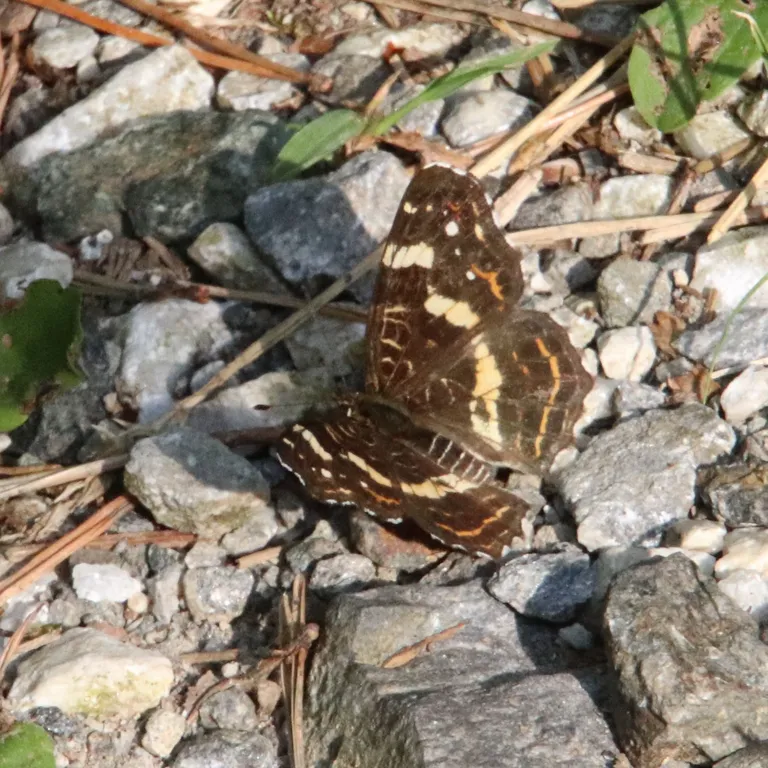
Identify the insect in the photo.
Araschnia levana
